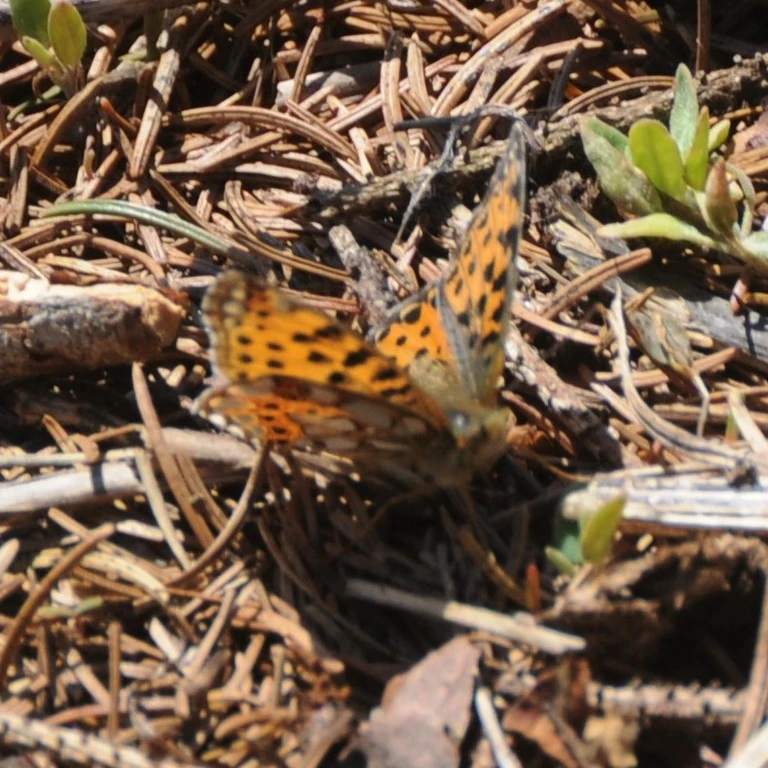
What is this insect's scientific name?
Issoria lathonia
